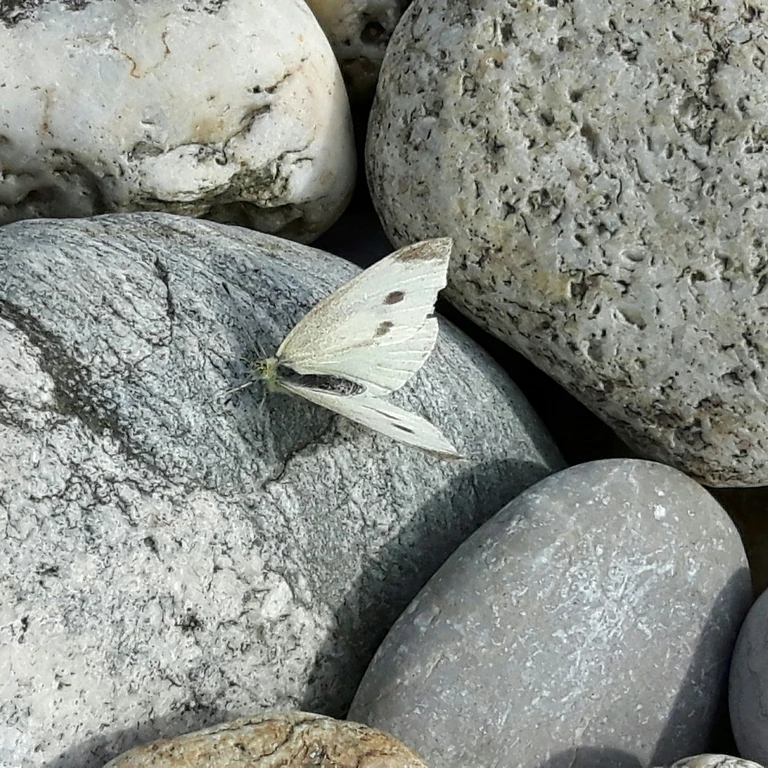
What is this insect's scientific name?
Pieris rapae
